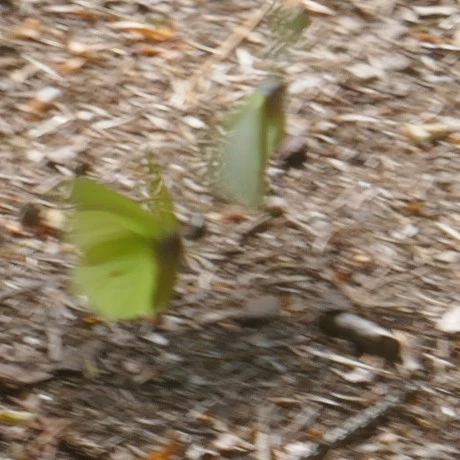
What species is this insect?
Gonepteryx rhamni
